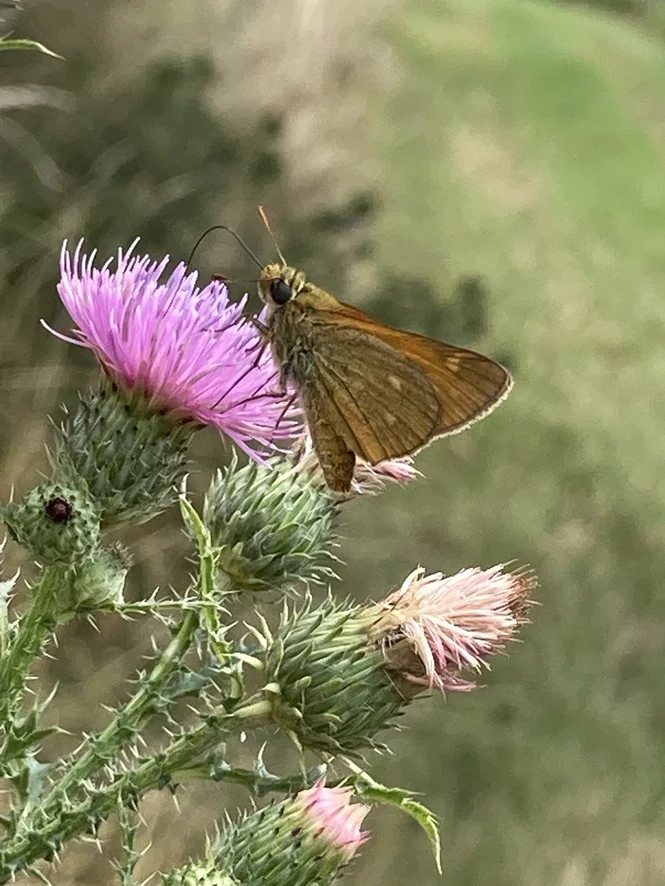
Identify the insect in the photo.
Ochlodes sylvanus (also Ochlodes venata)
